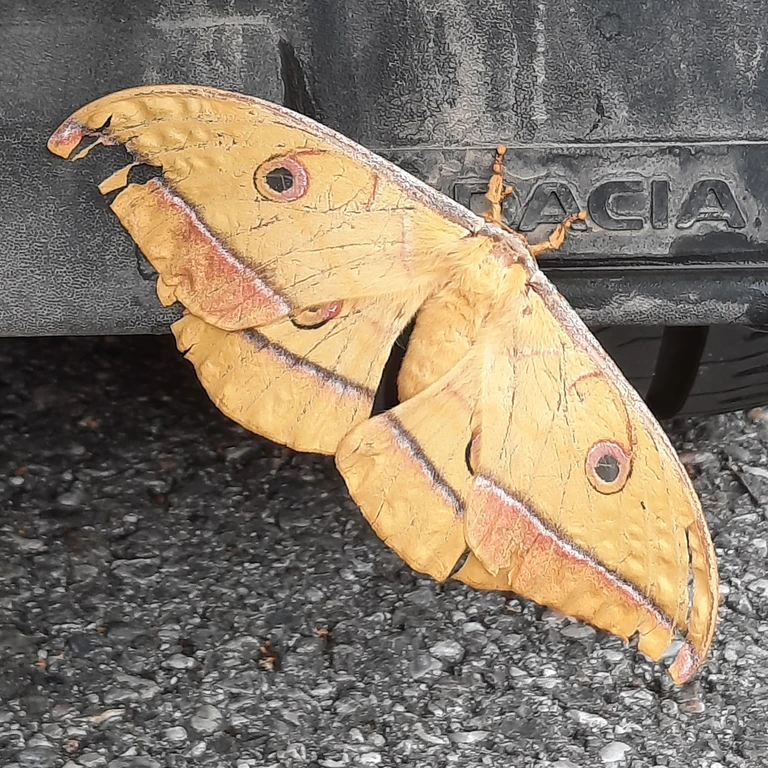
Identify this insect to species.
Antheraea yamamai
